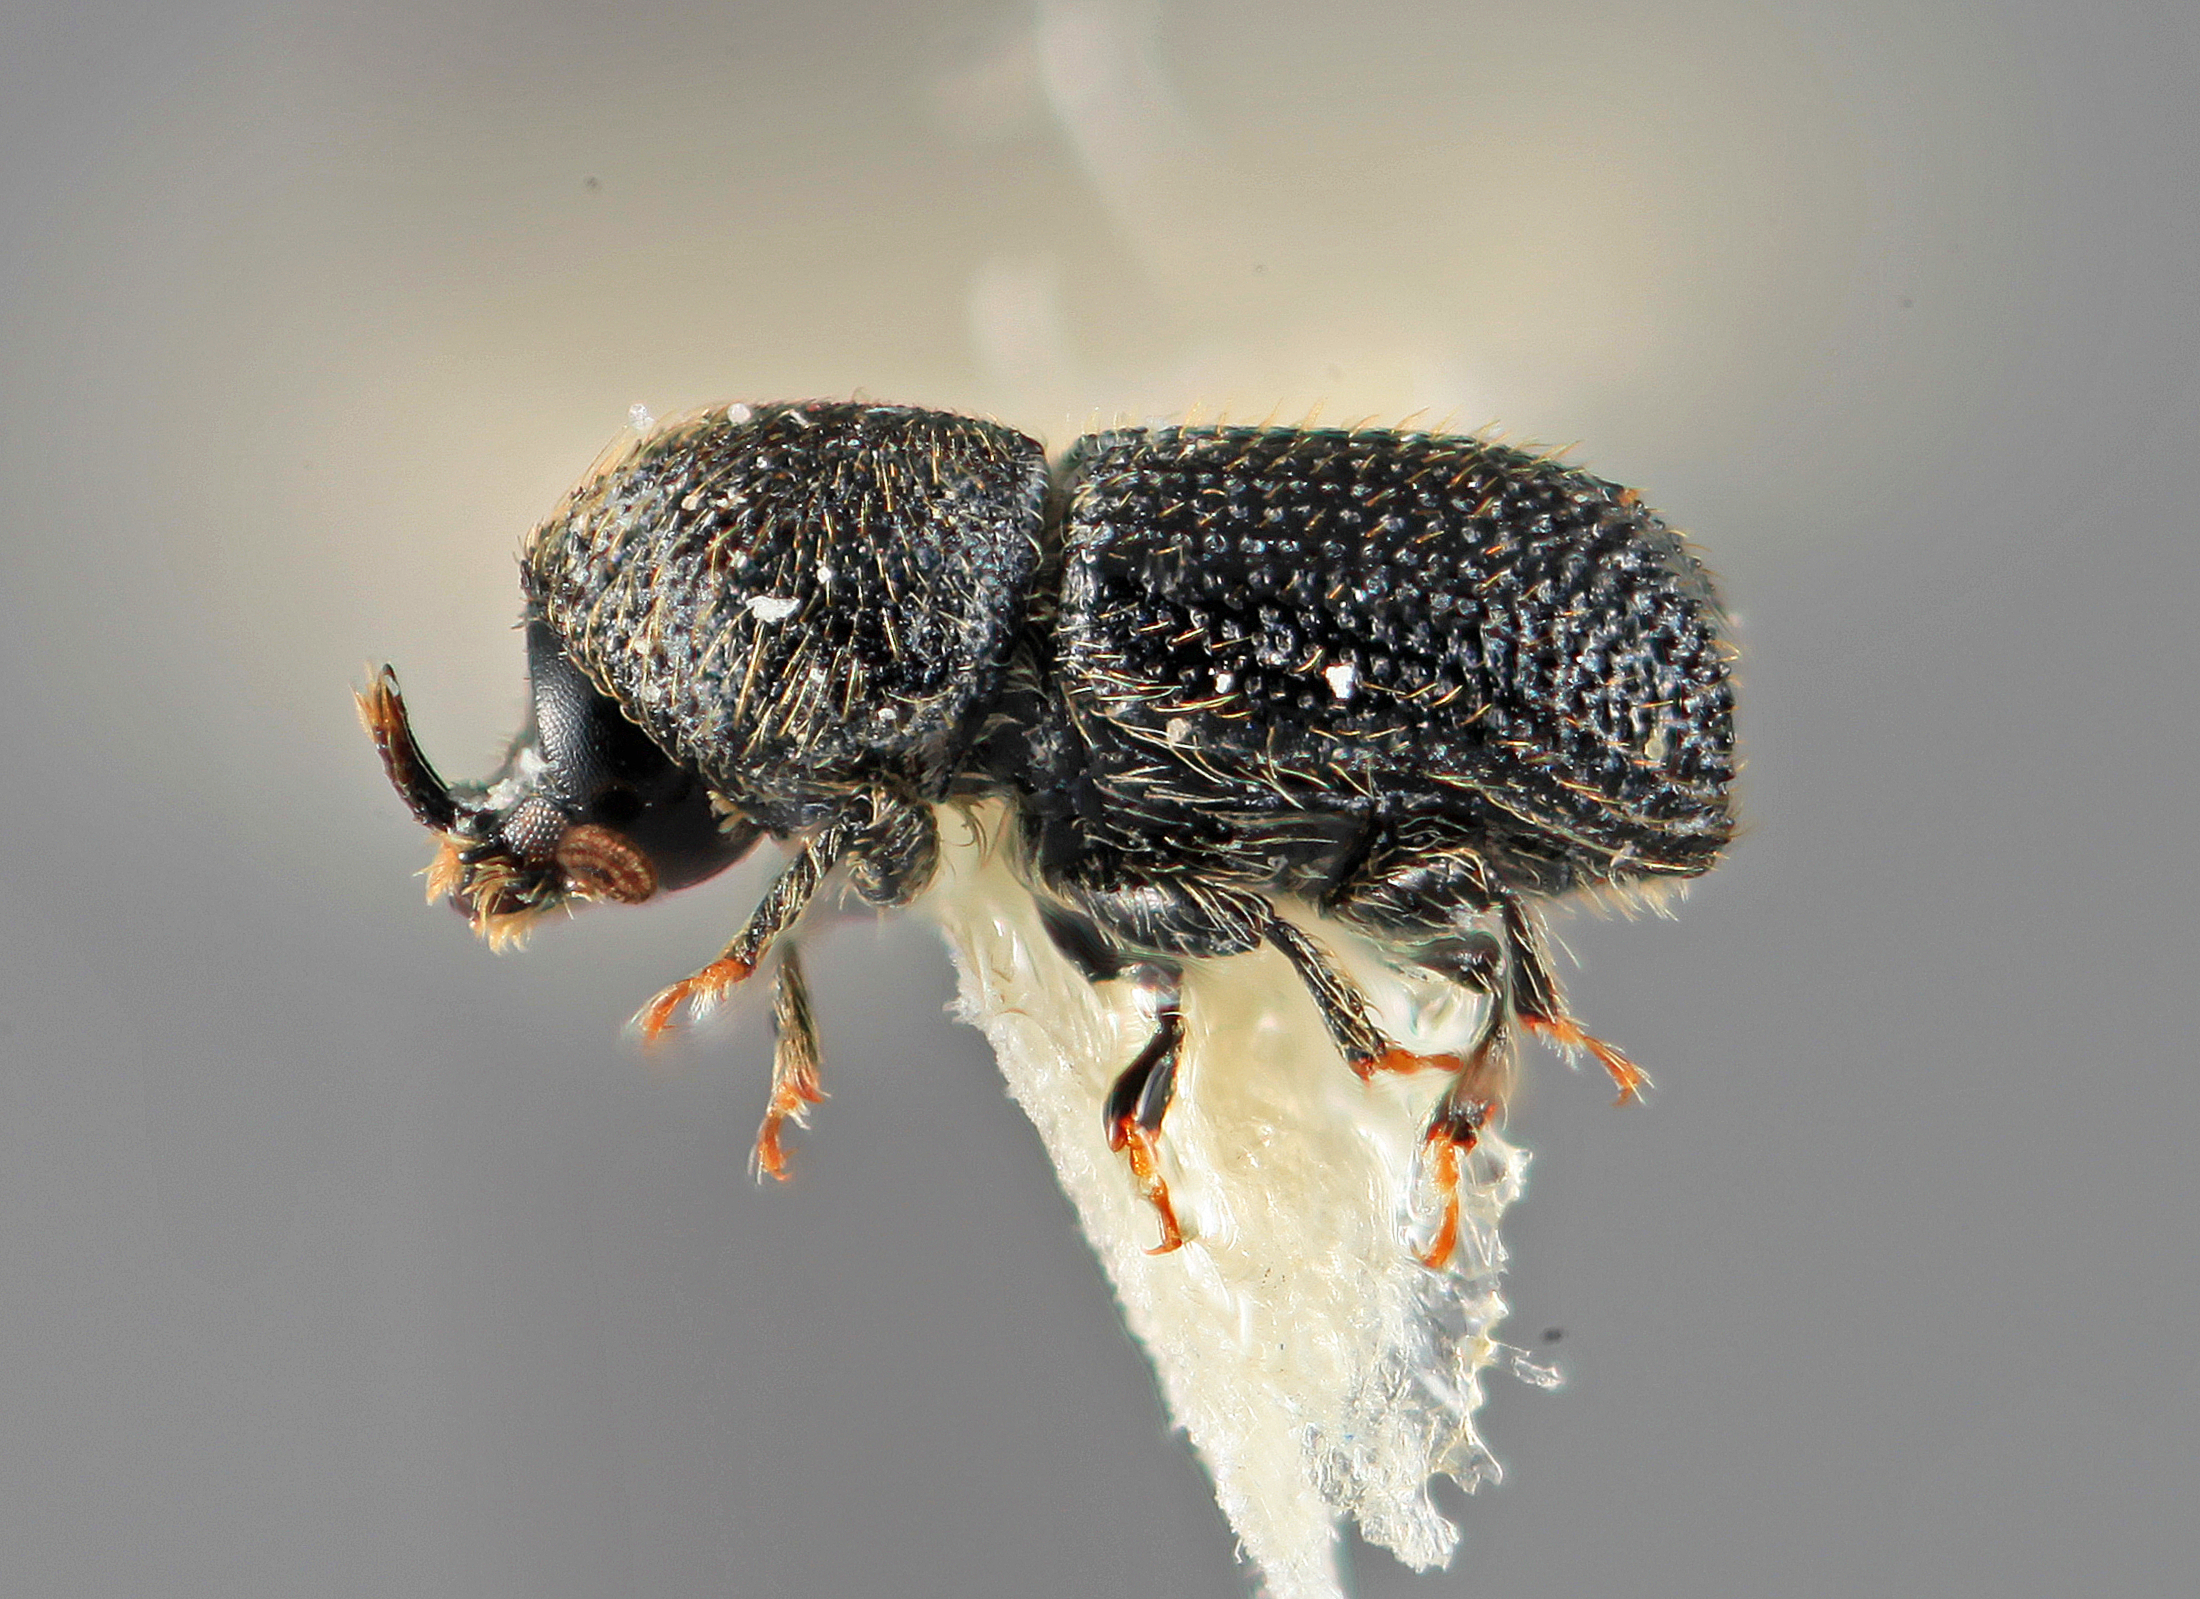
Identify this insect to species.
Cactopinus atkinsoni
